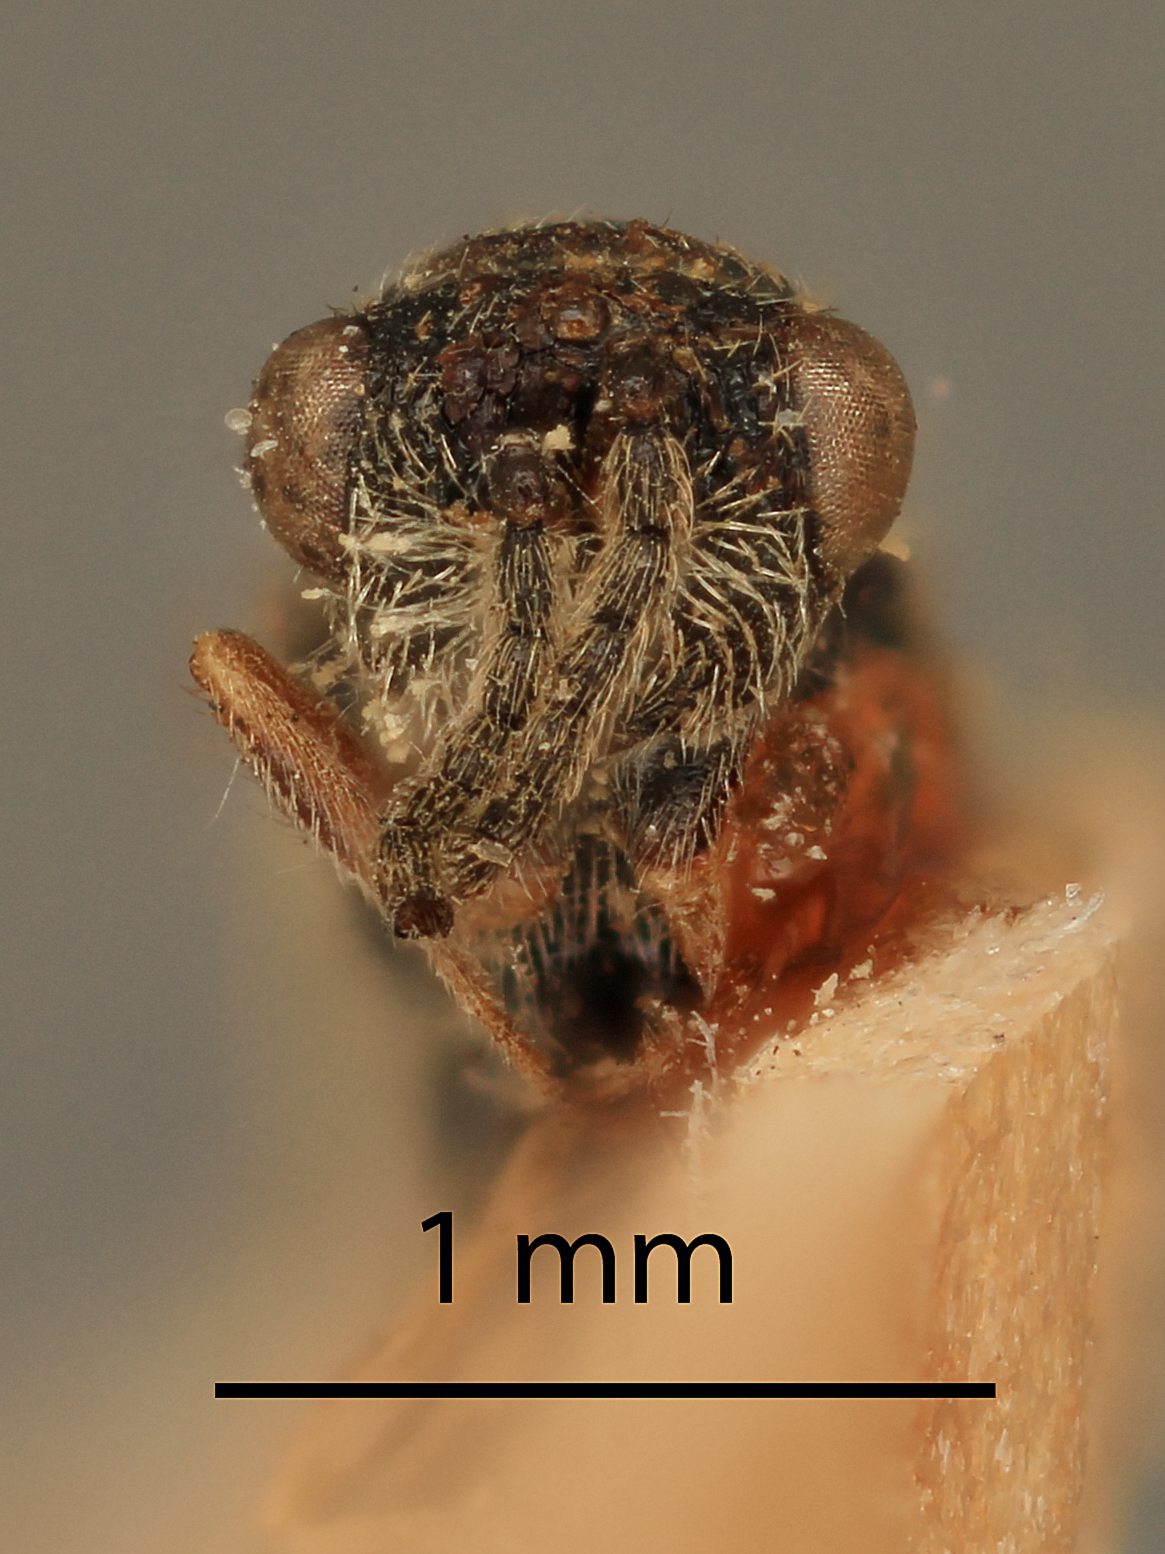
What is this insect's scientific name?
Eurytoma imago
